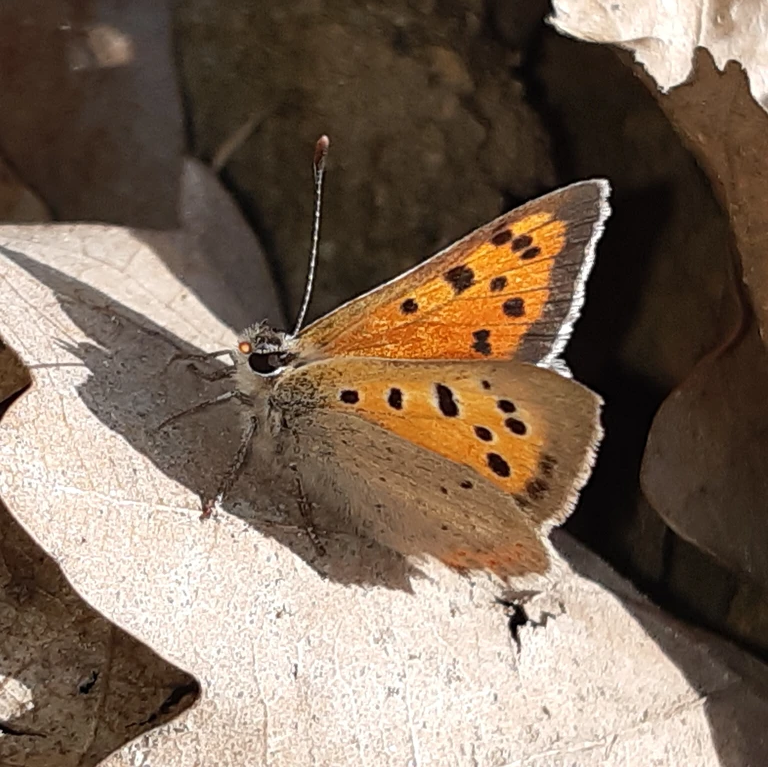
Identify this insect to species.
Lycaena phlaeas
